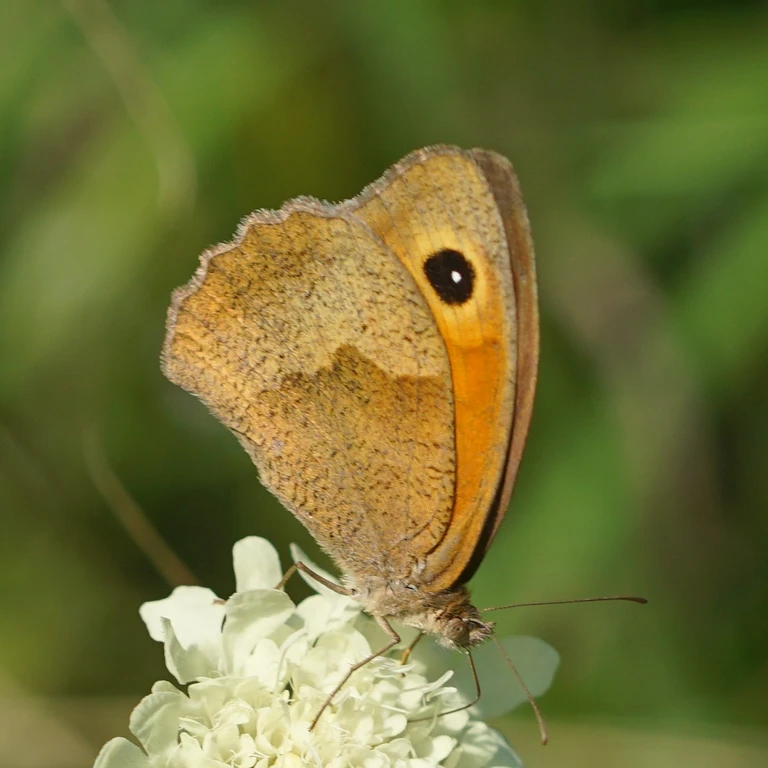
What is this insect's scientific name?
Maniola jurtina
